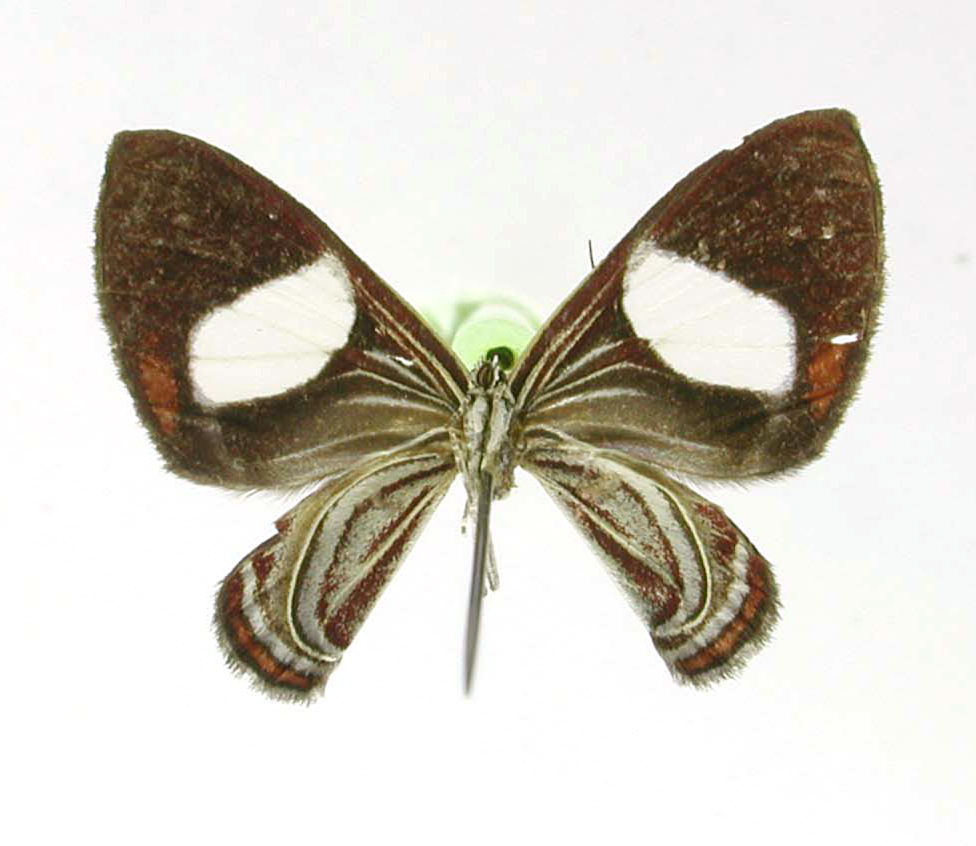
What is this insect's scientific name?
Erateina nigrofimbriata
